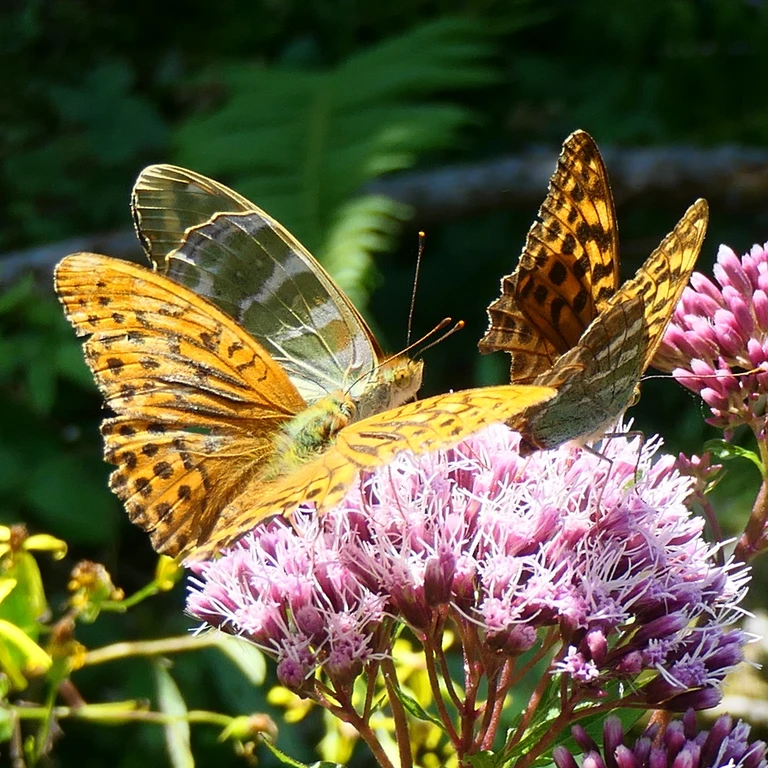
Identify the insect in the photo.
Argynnis paphia
